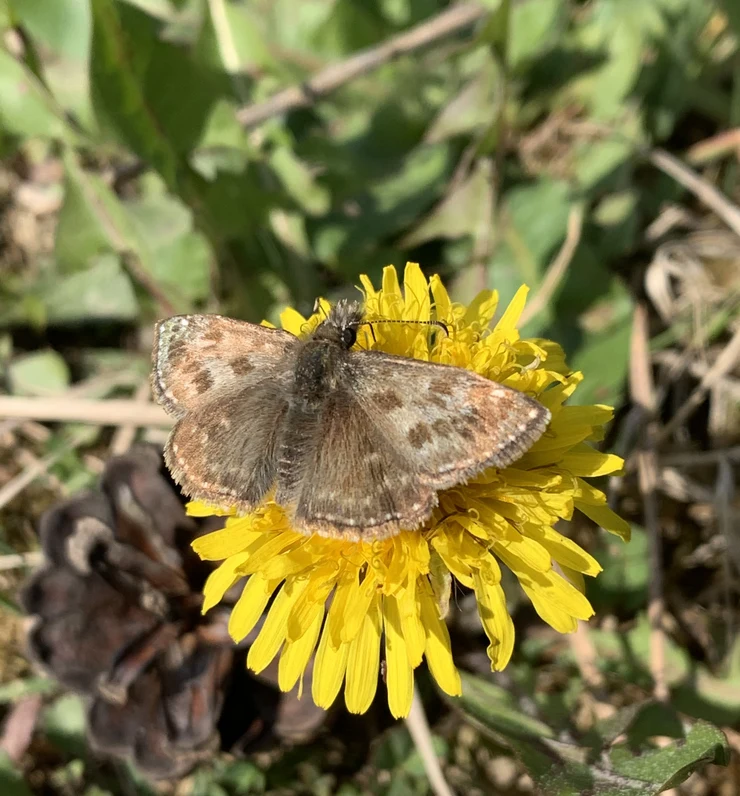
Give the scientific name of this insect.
Erynnis tages
